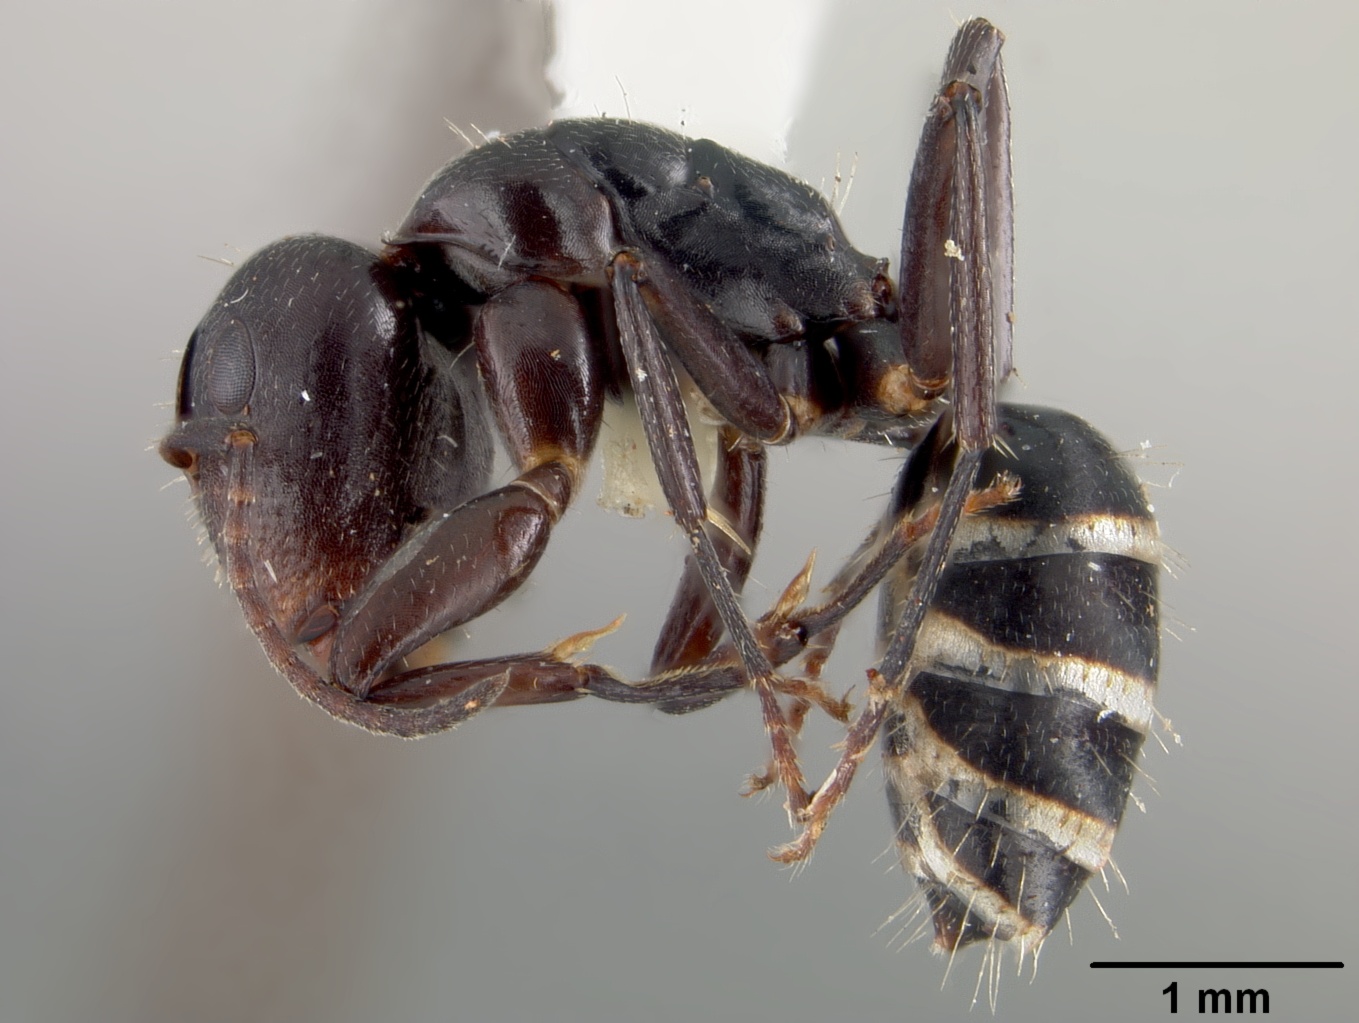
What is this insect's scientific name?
Camponotus peleliuensis
